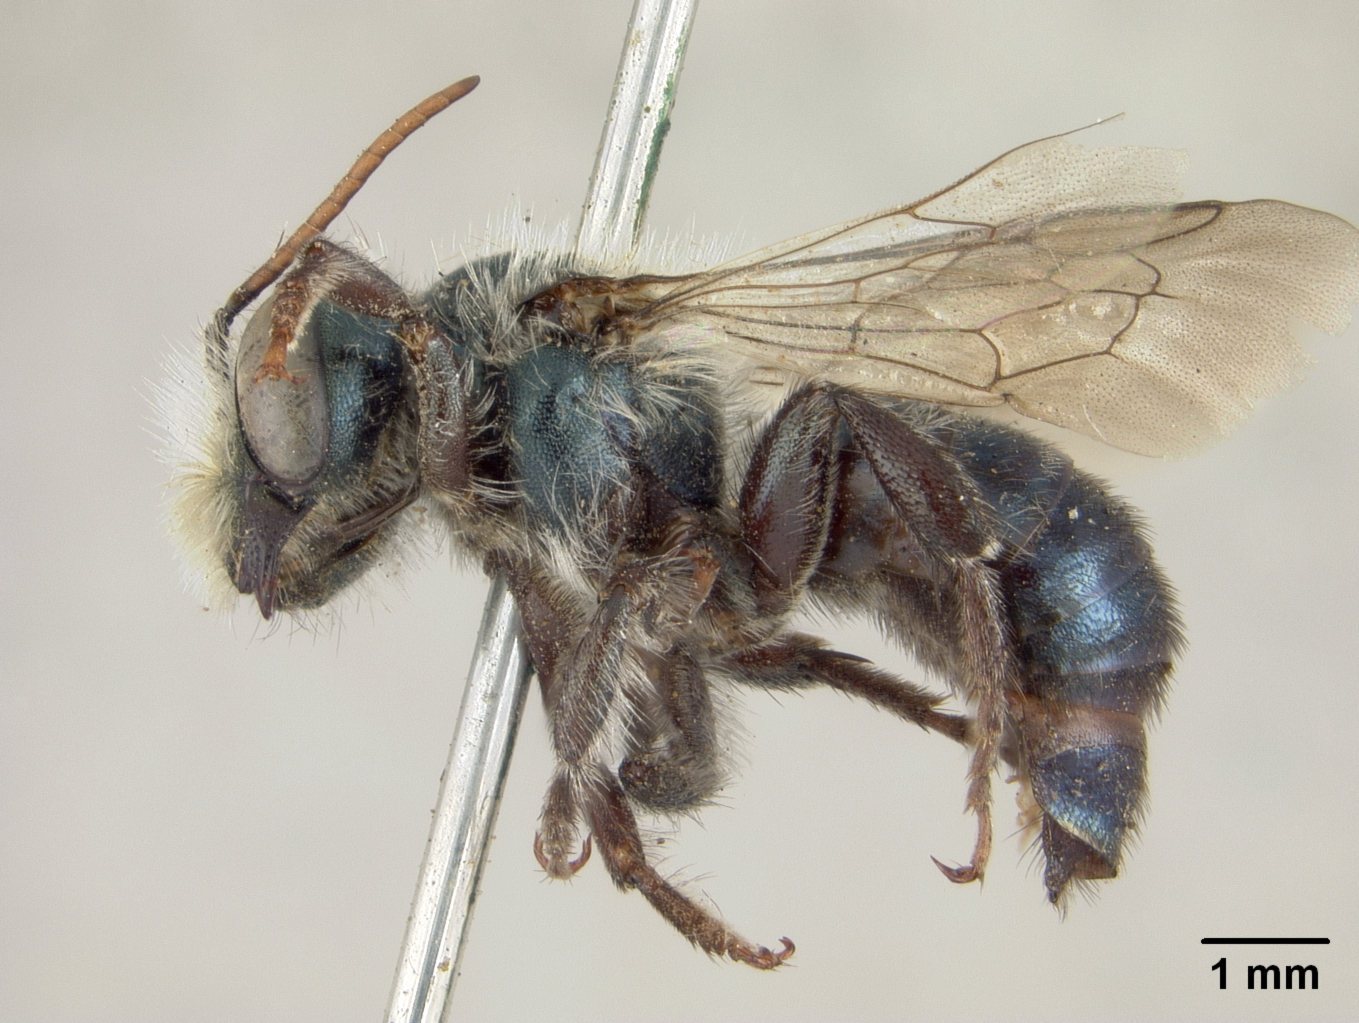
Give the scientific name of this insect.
Osmia mertensiae
